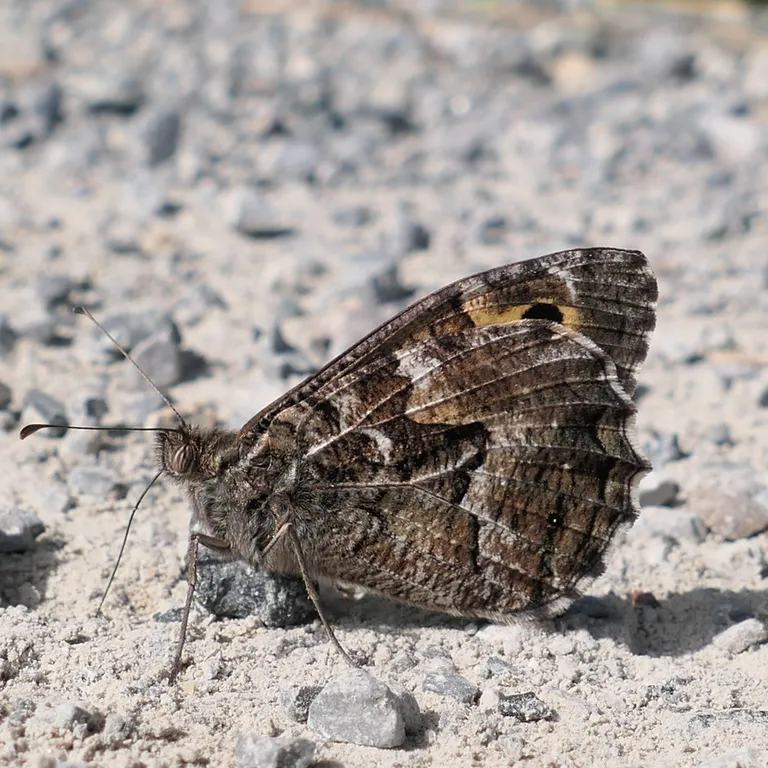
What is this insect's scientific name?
Hipparchia semele
